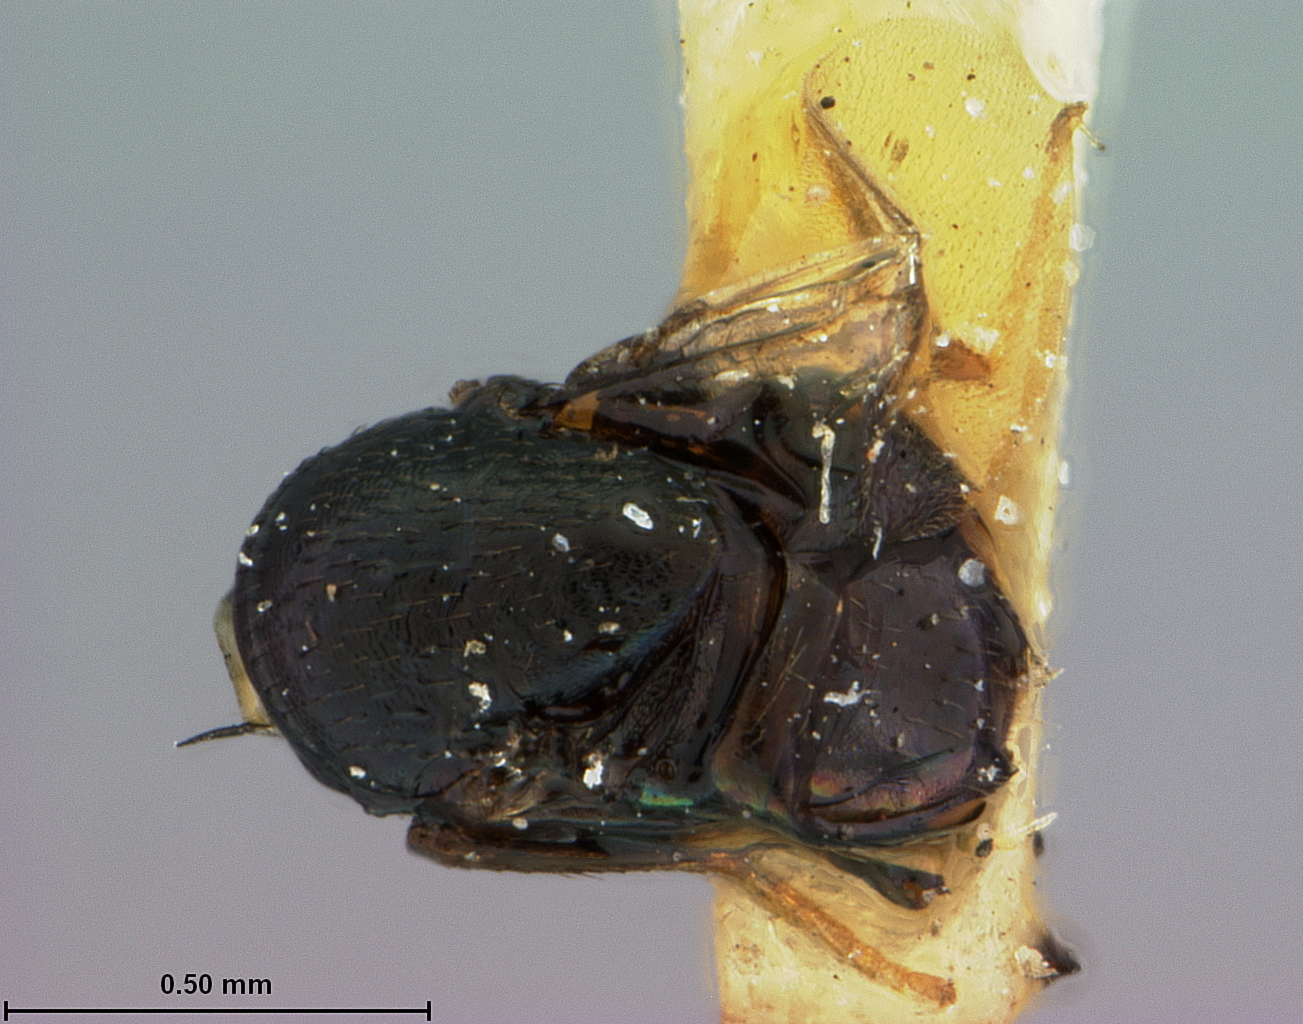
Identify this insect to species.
Hemaenasius confusus
